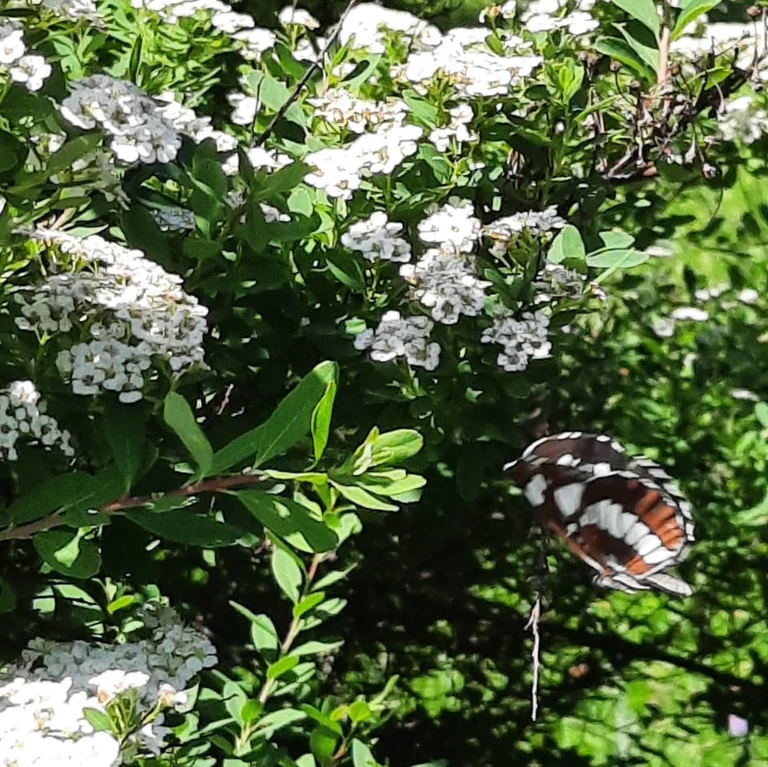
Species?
Neptis rivularis
